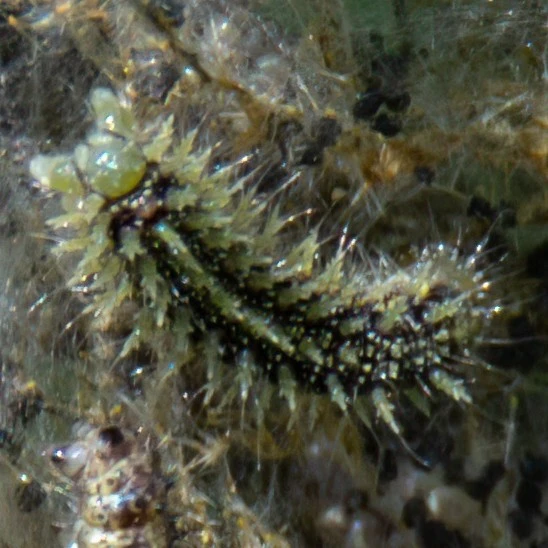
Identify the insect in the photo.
Vanessa atalanta
